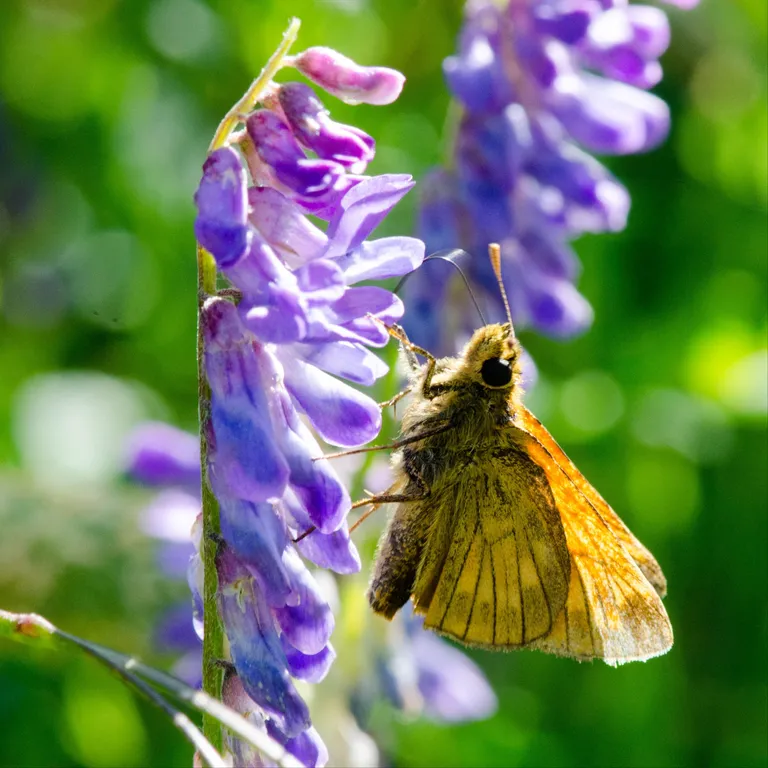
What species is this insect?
Ochlodes sylvanus (also Ochlodes venata)
